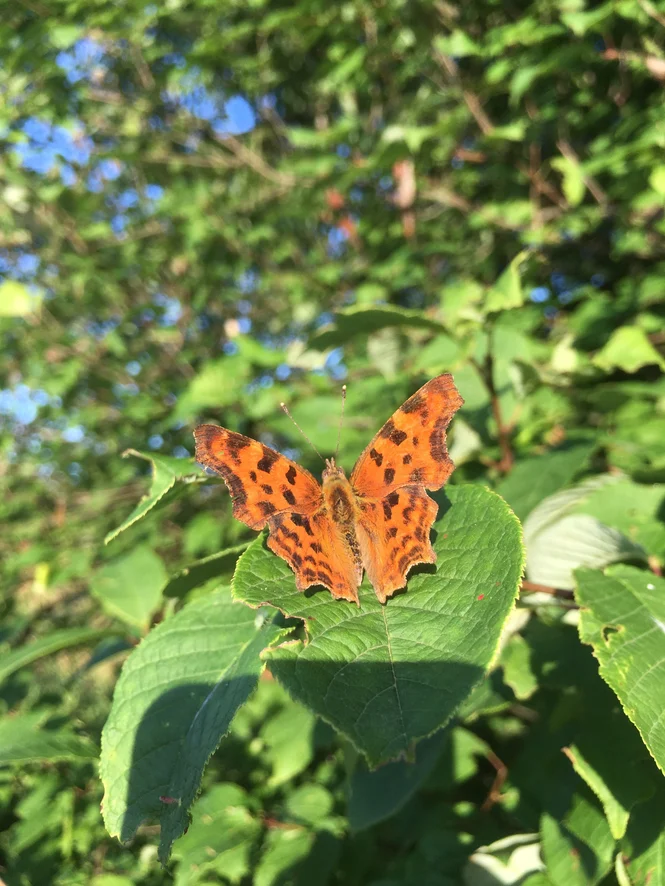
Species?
Polygonia c-album
